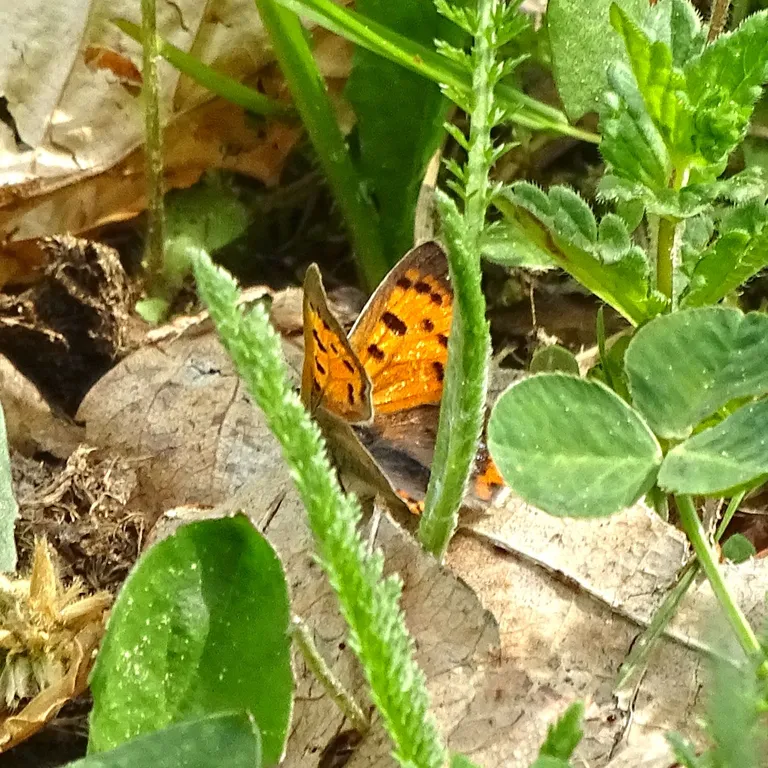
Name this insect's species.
Lycaena phlaeas
